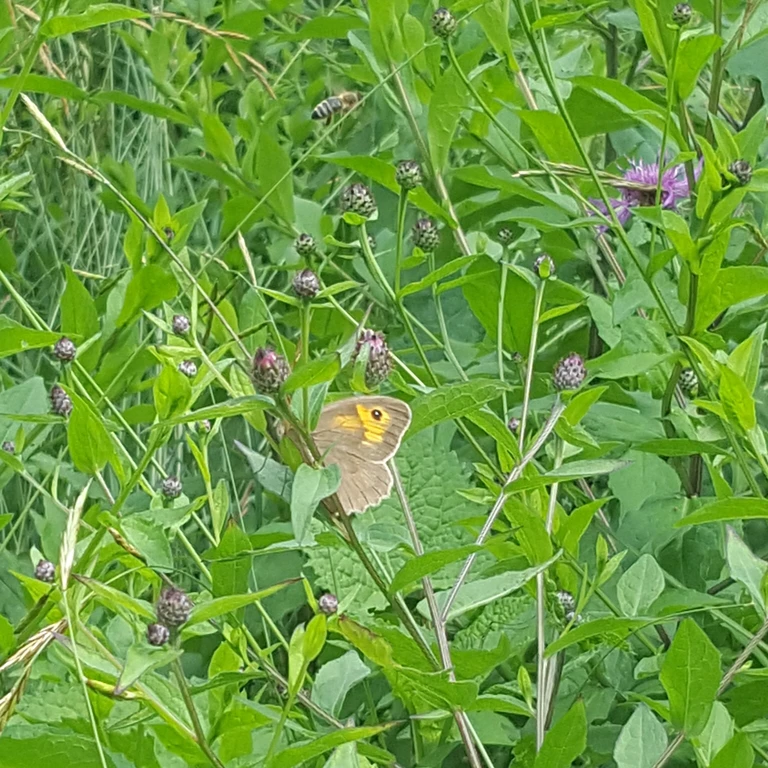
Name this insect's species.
Maniola jurtina
